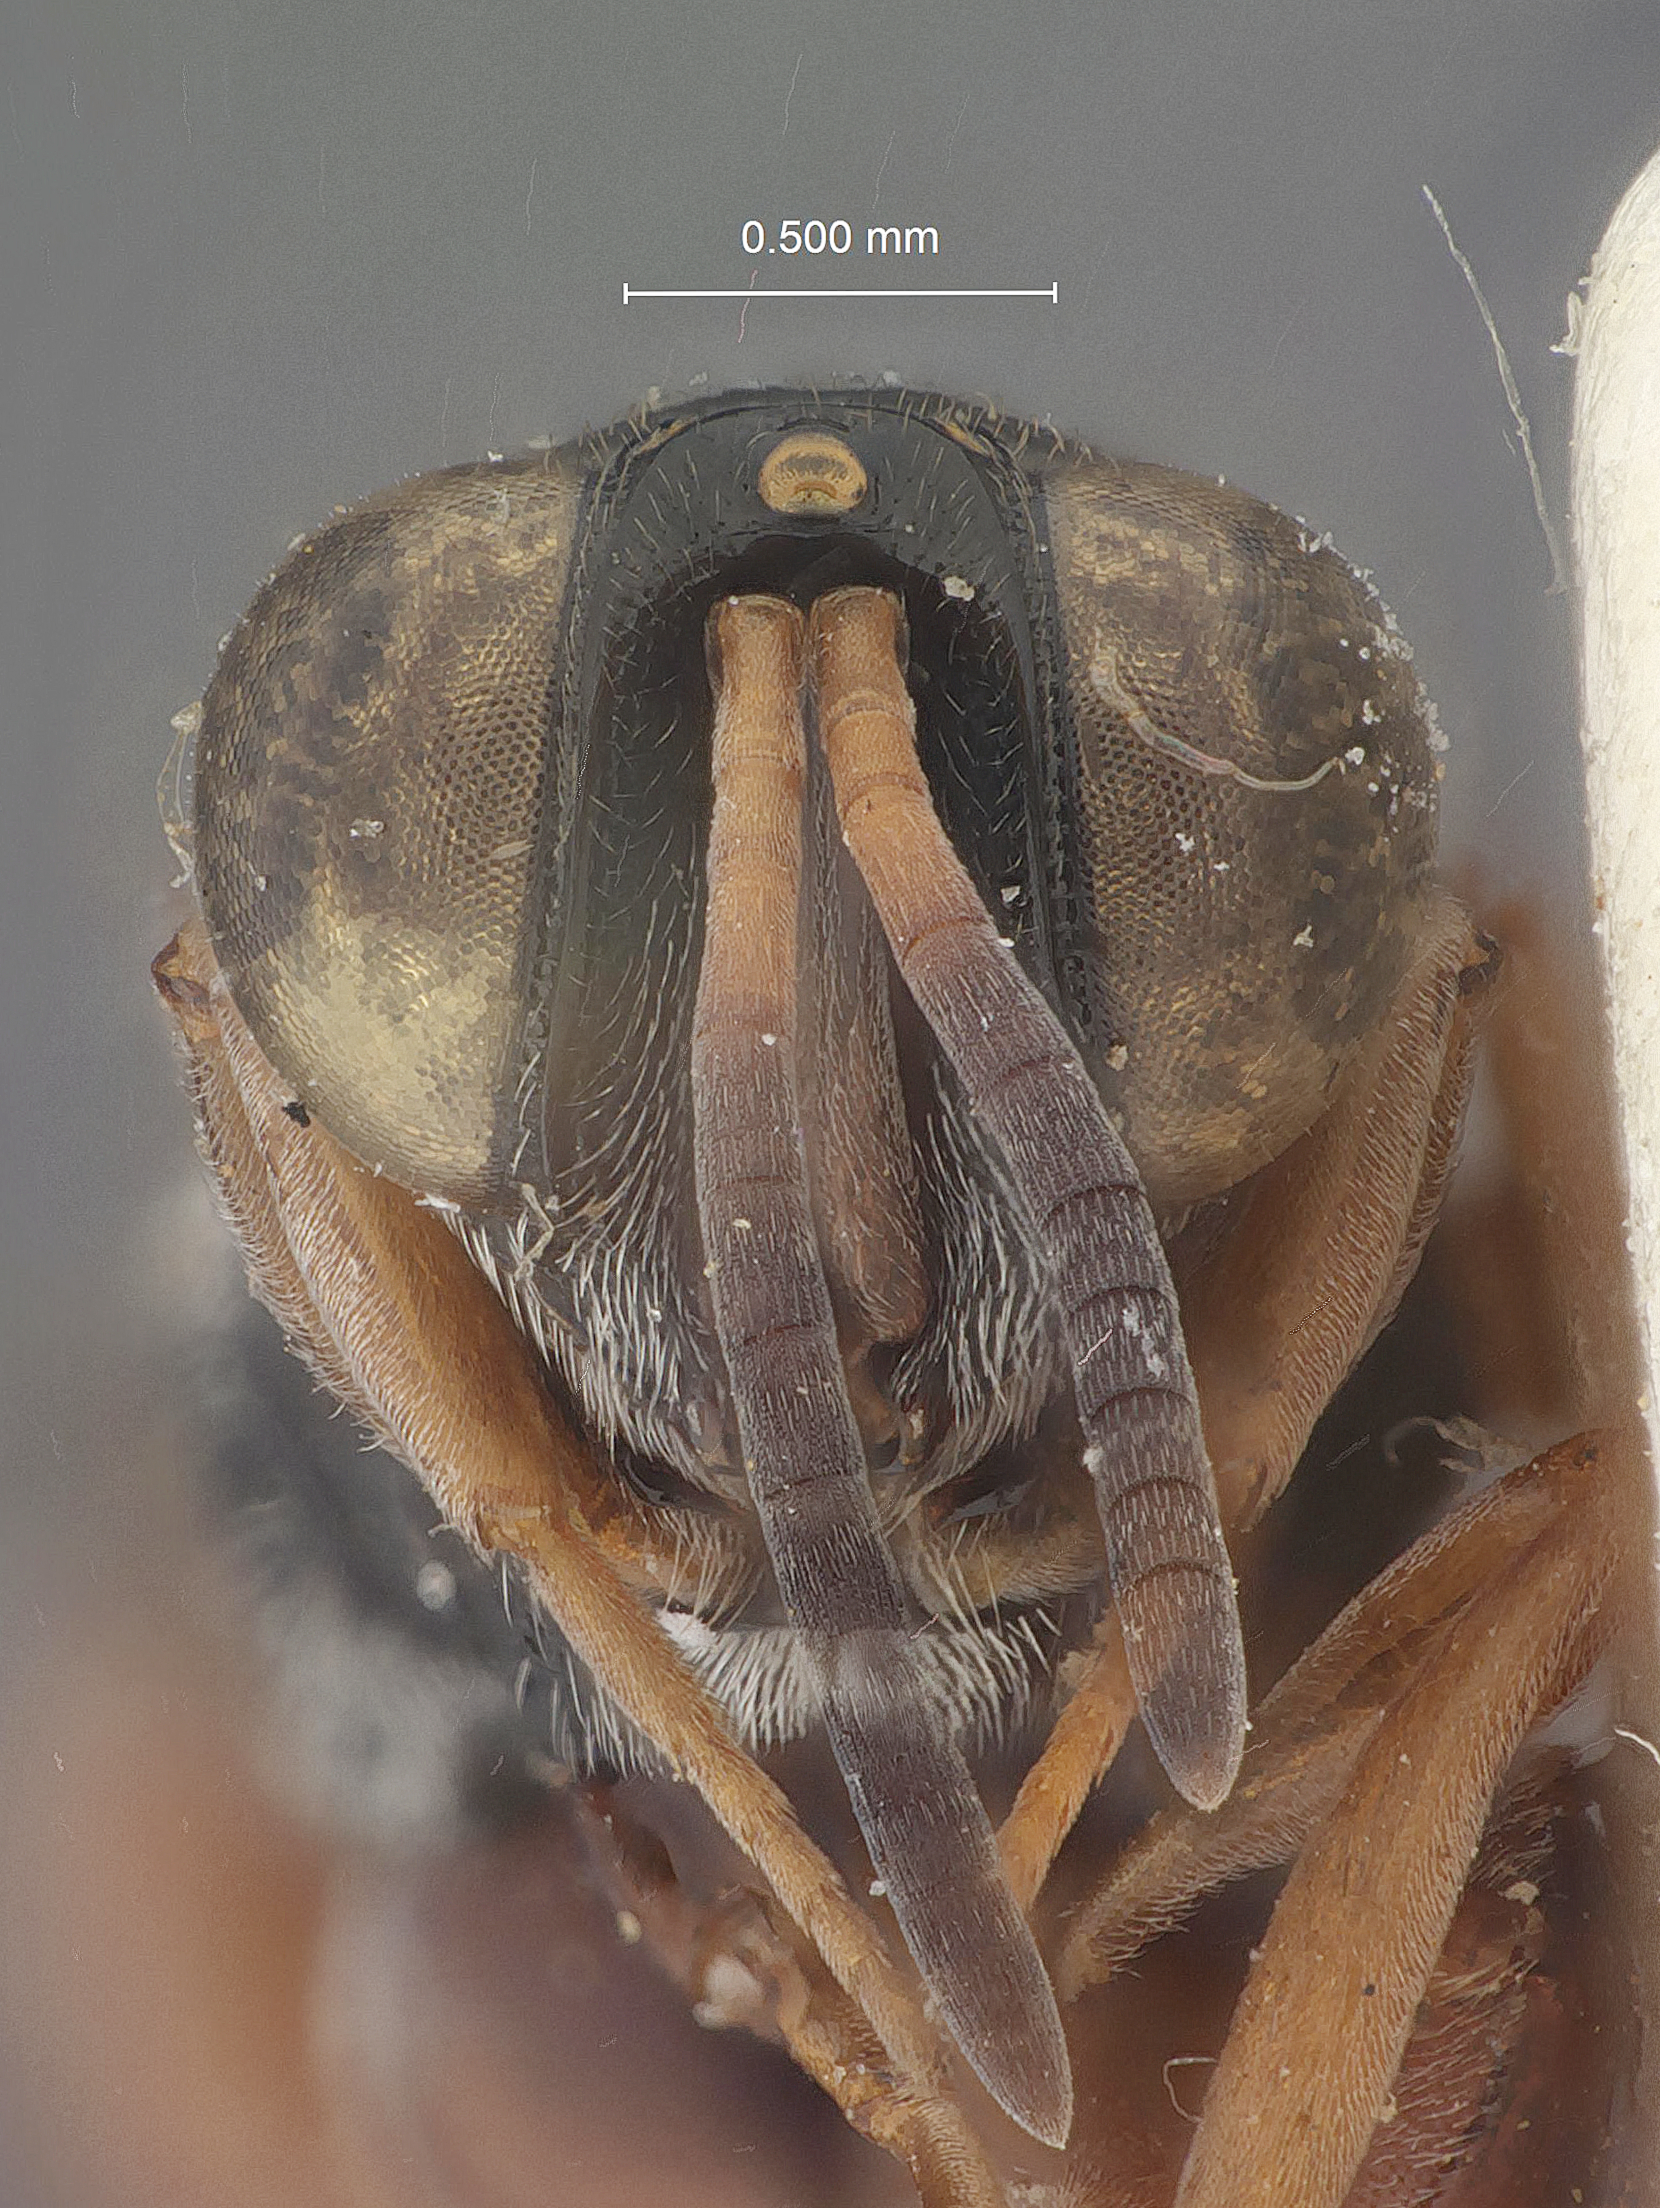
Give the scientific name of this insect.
Antrocephalus distinctus
